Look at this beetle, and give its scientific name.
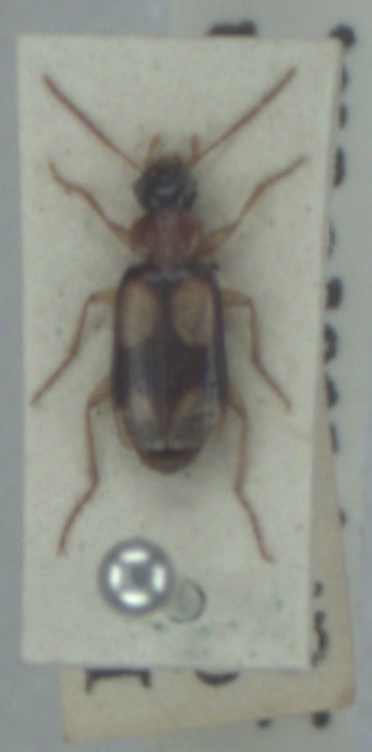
Dromius quadrimaculatus
